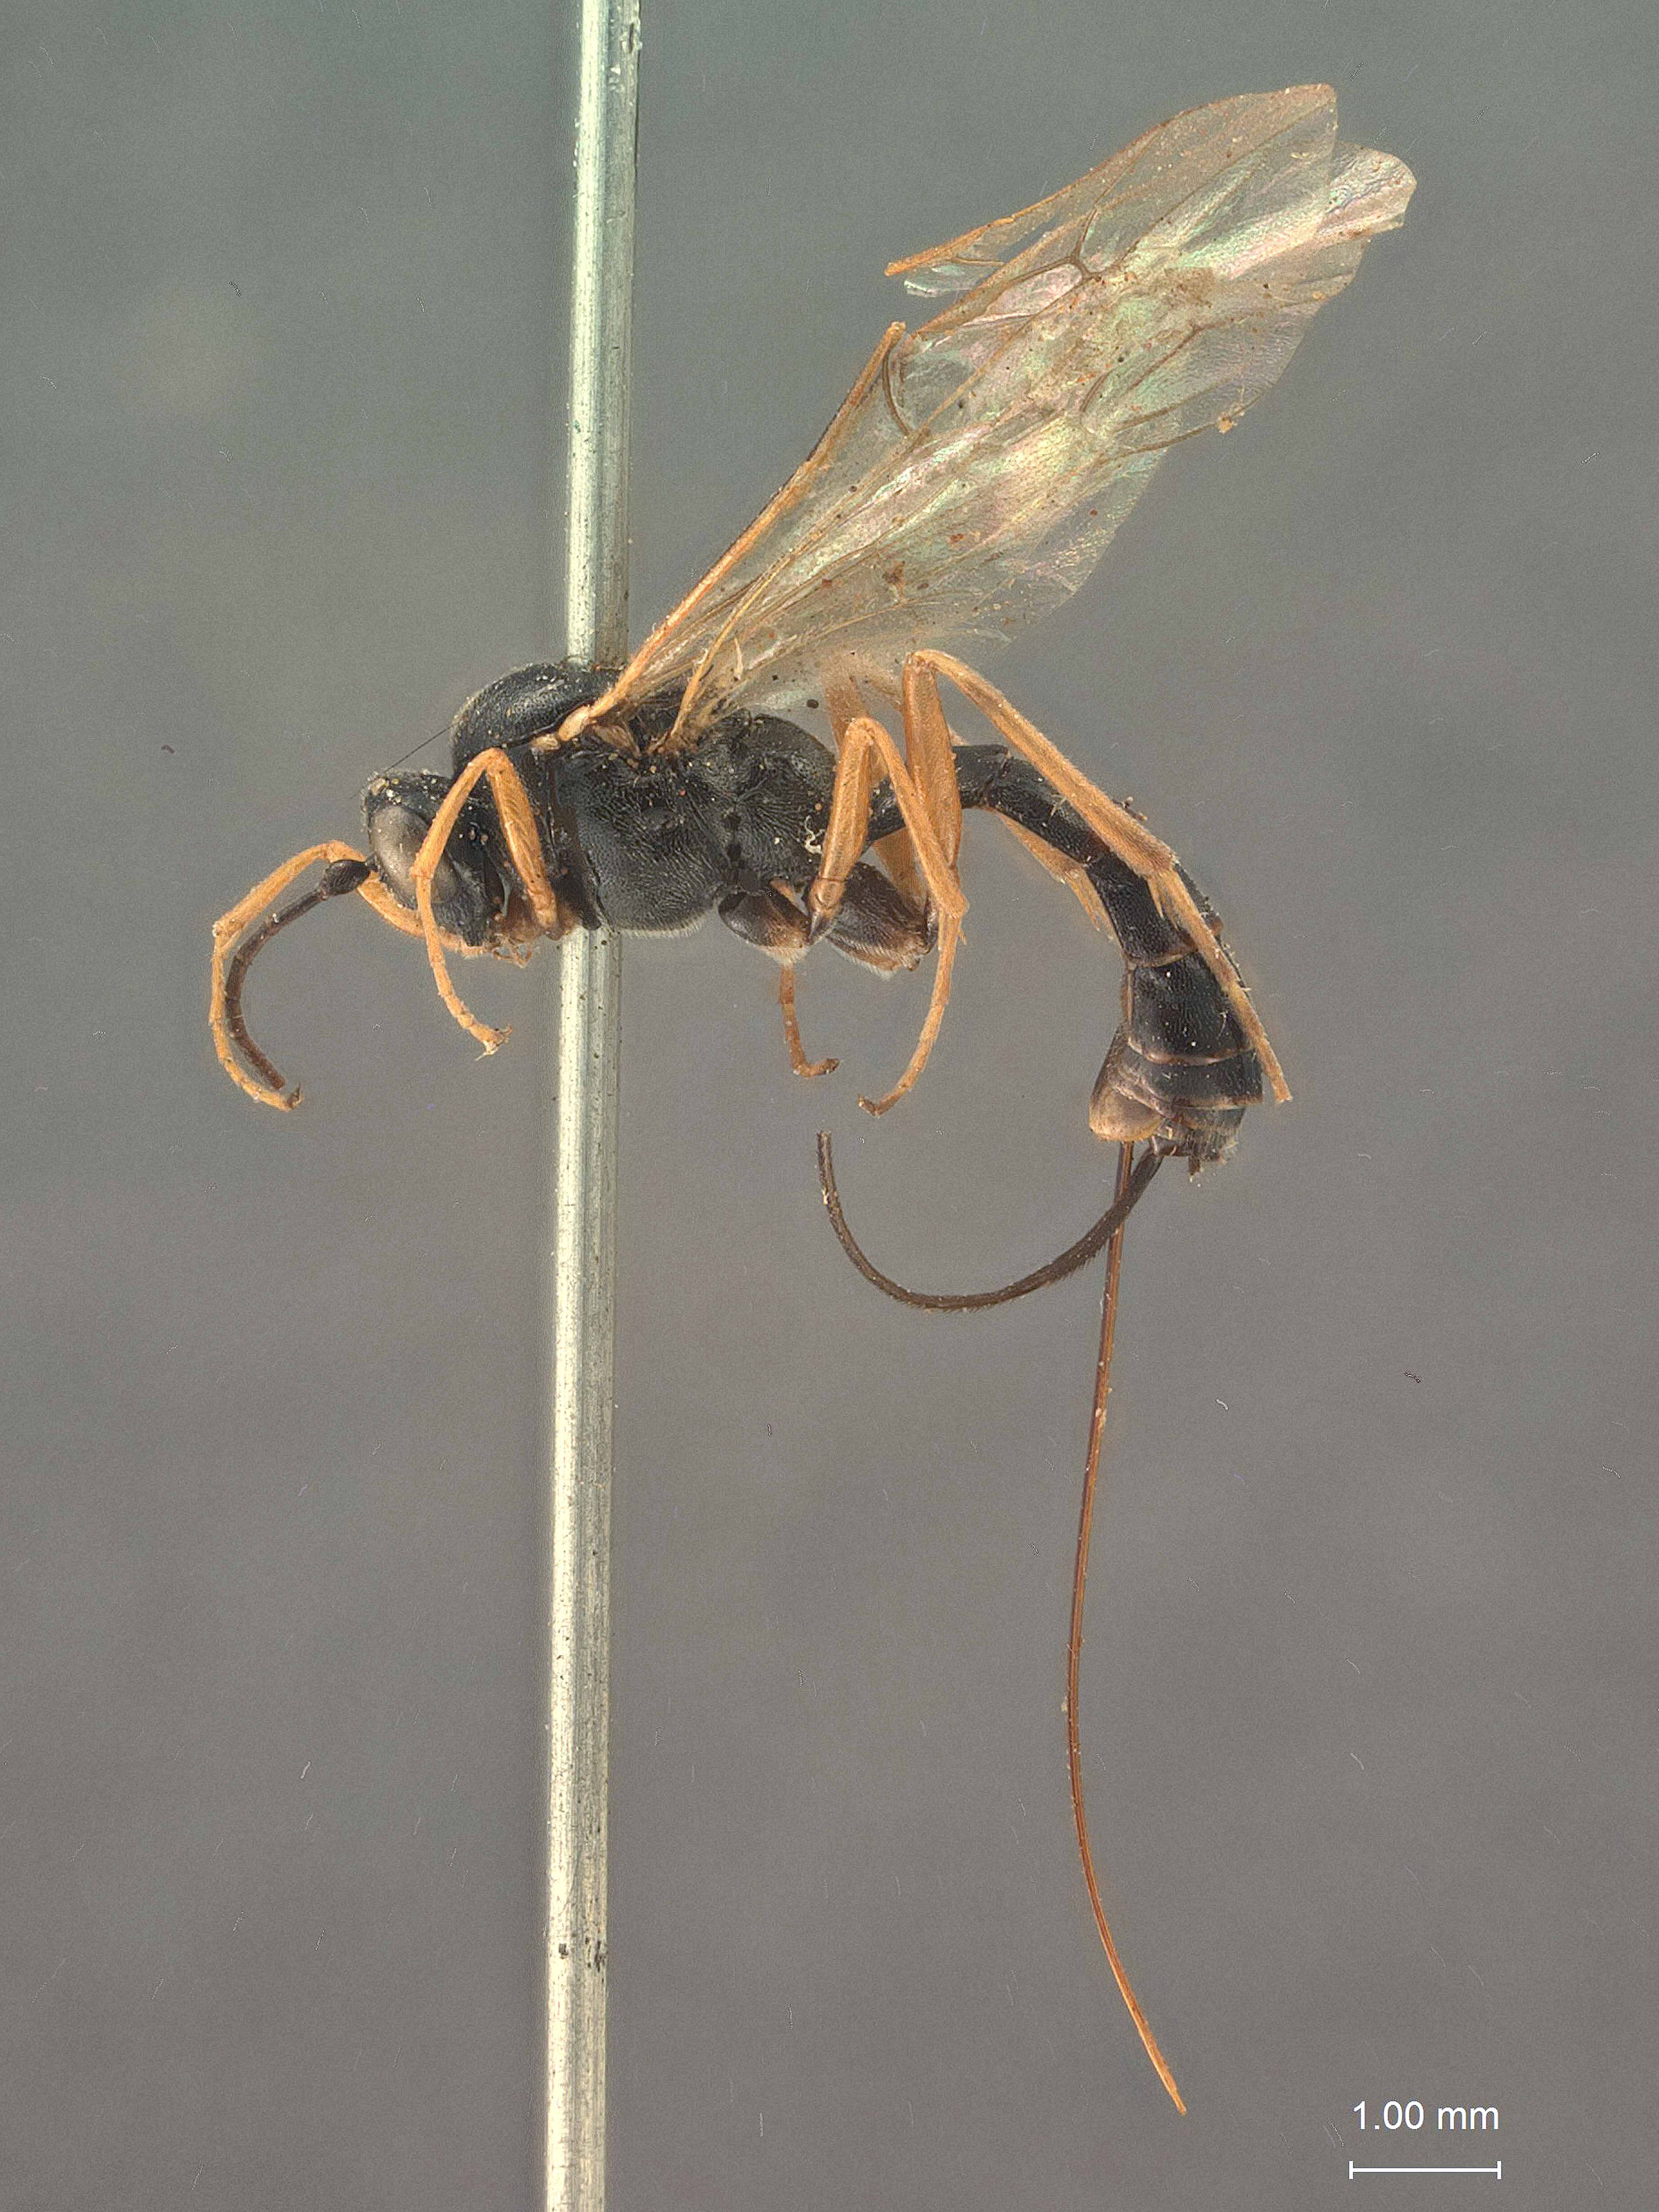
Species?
Glypta bakeri
